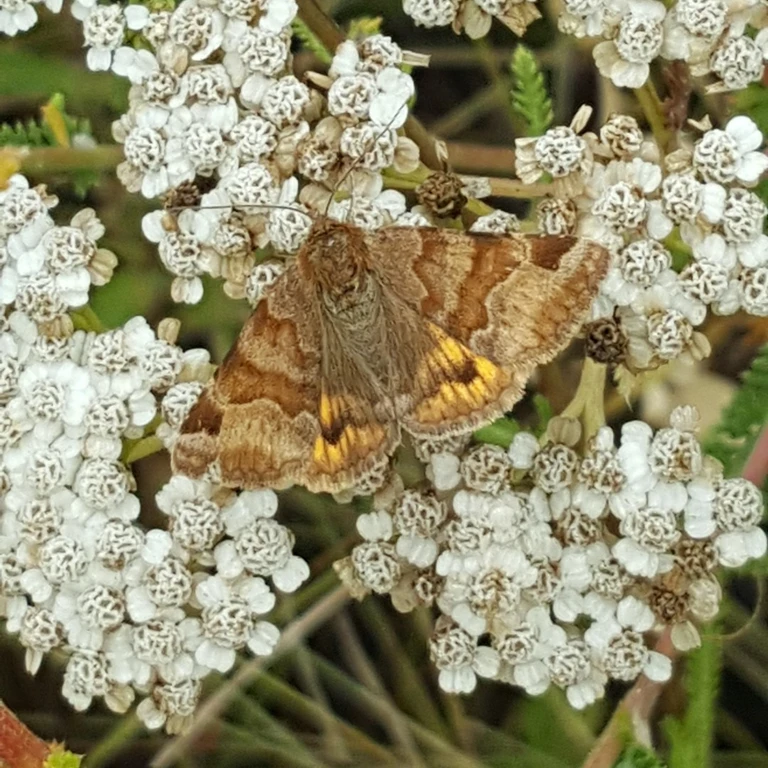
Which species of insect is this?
Euclidia glyphica
